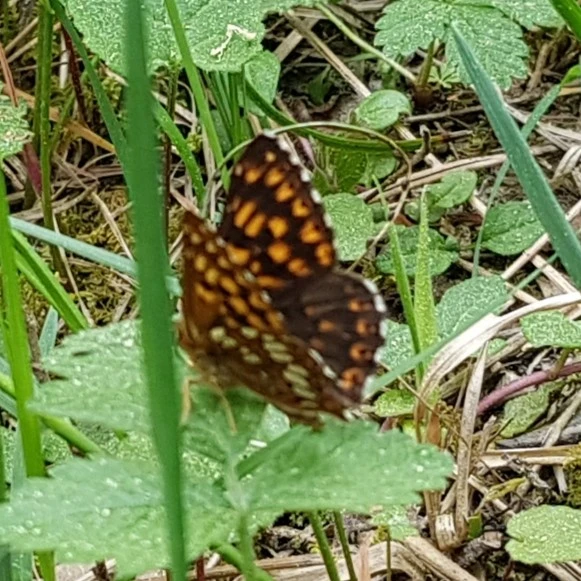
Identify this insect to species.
Hamearis lucina
